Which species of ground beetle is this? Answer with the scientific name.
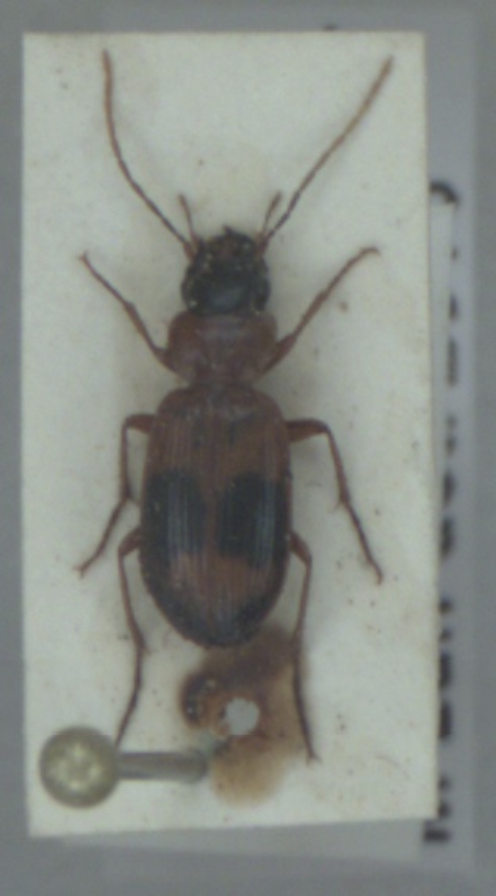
Badister unipustulatus
